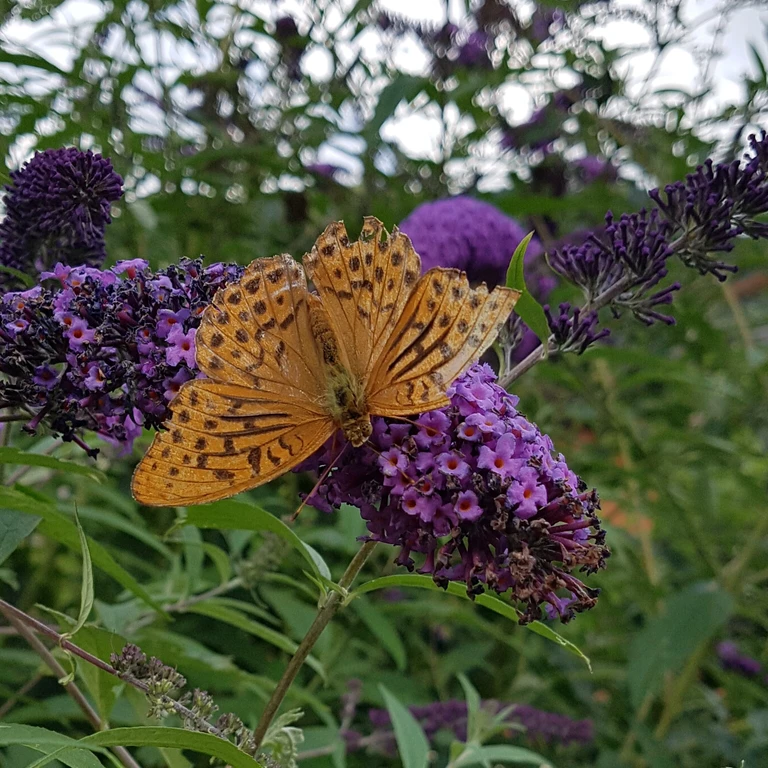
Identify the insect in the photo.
Argynnis paphia
